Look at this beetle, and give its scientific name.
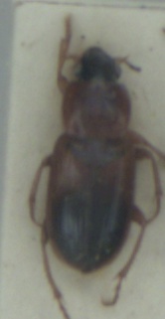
Stenolophus teutonus
